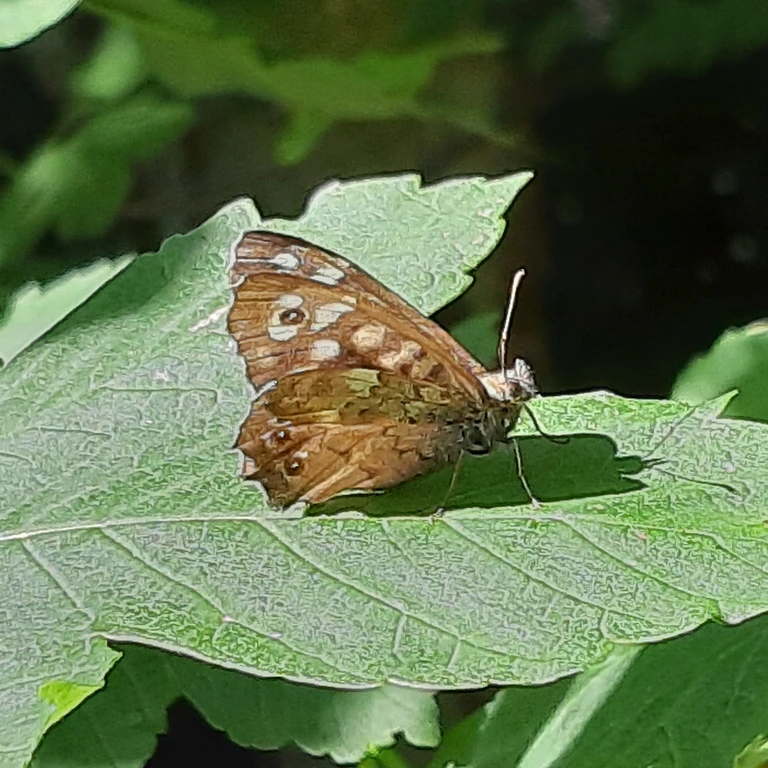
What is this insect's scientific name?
Pararge aegeria
